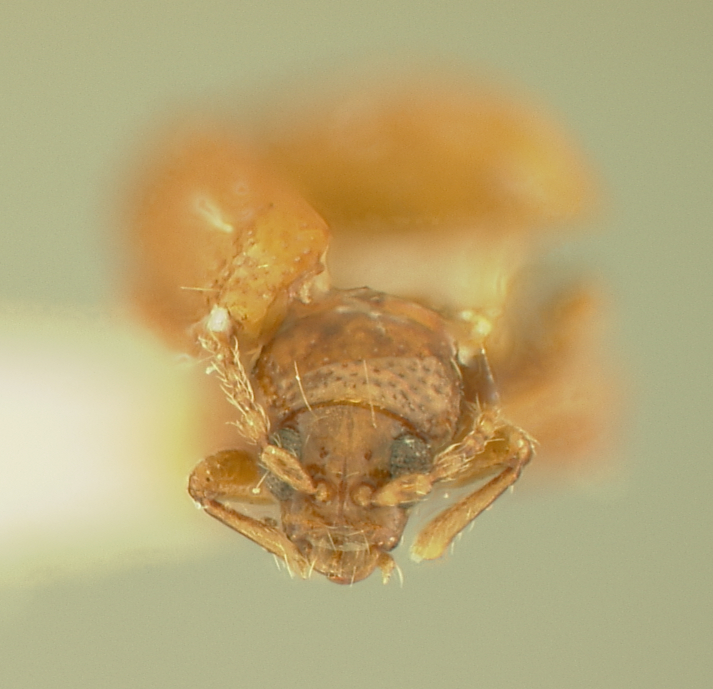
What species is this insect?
Orthaltica mindanaoensis
